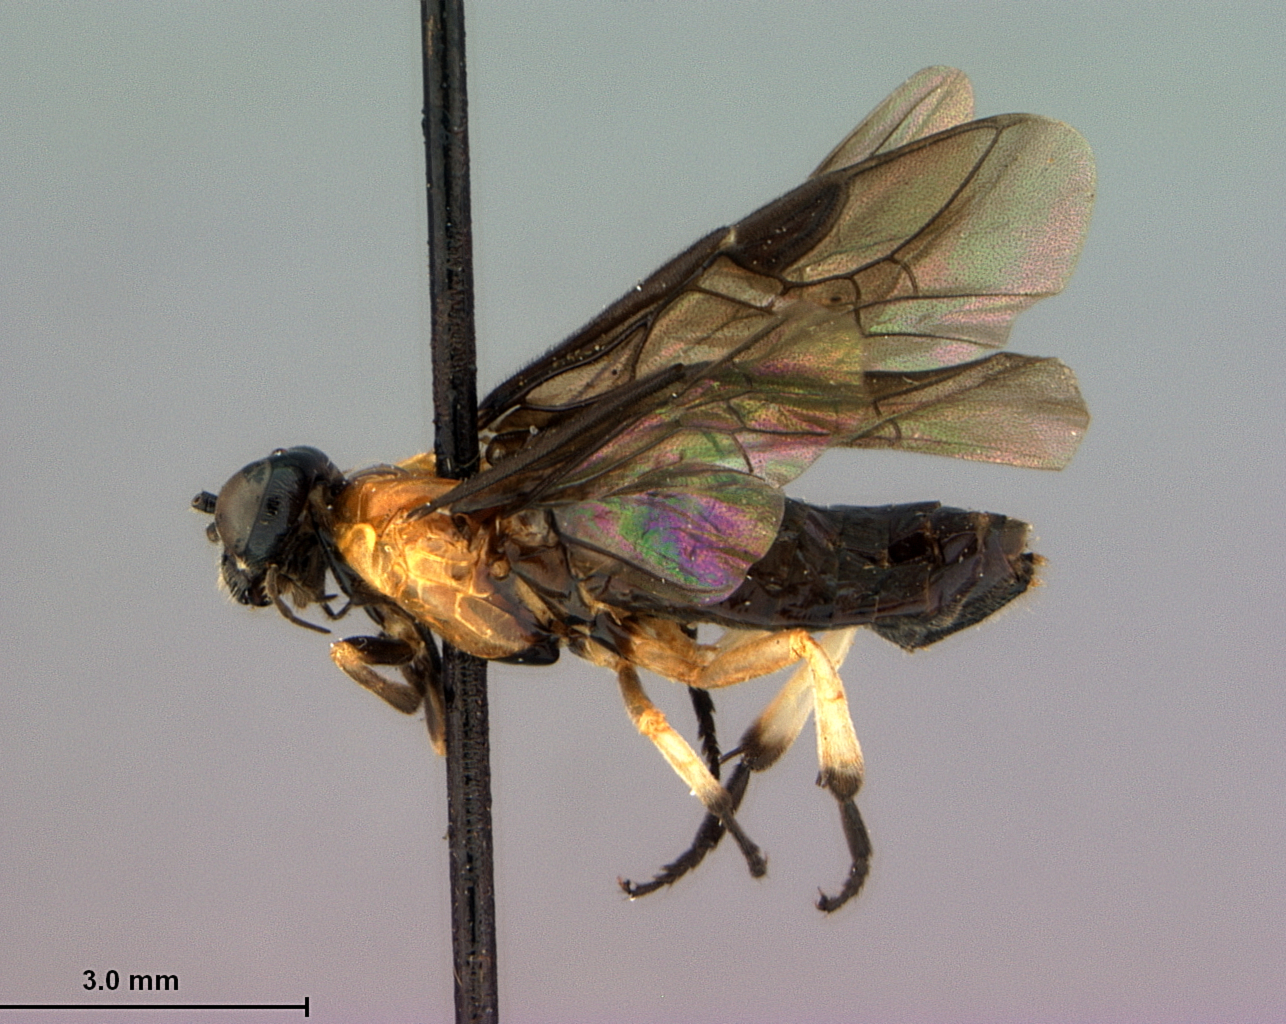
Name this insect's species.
Hemidianeura midea
